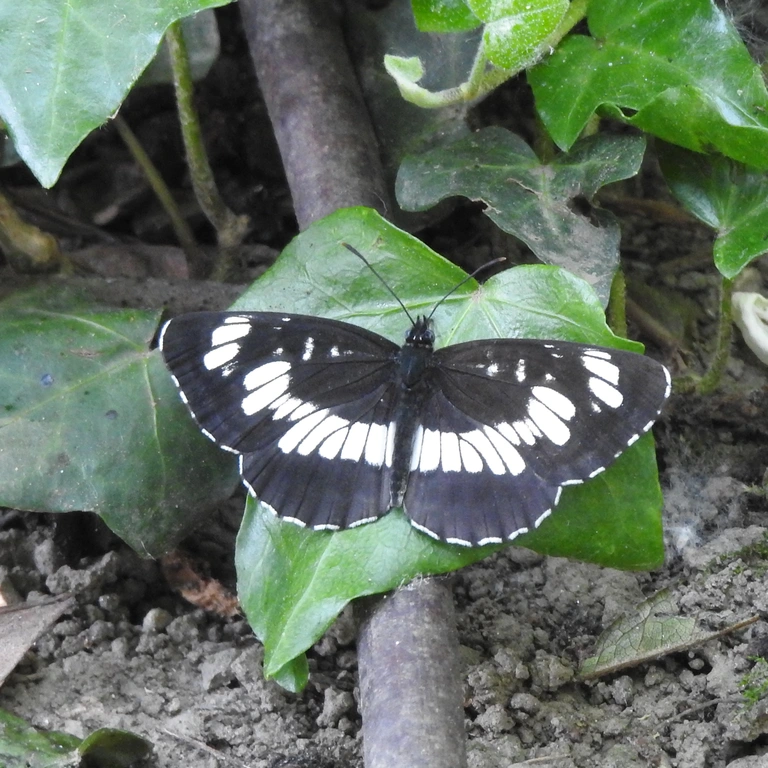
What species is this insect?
Neptis rivularis
